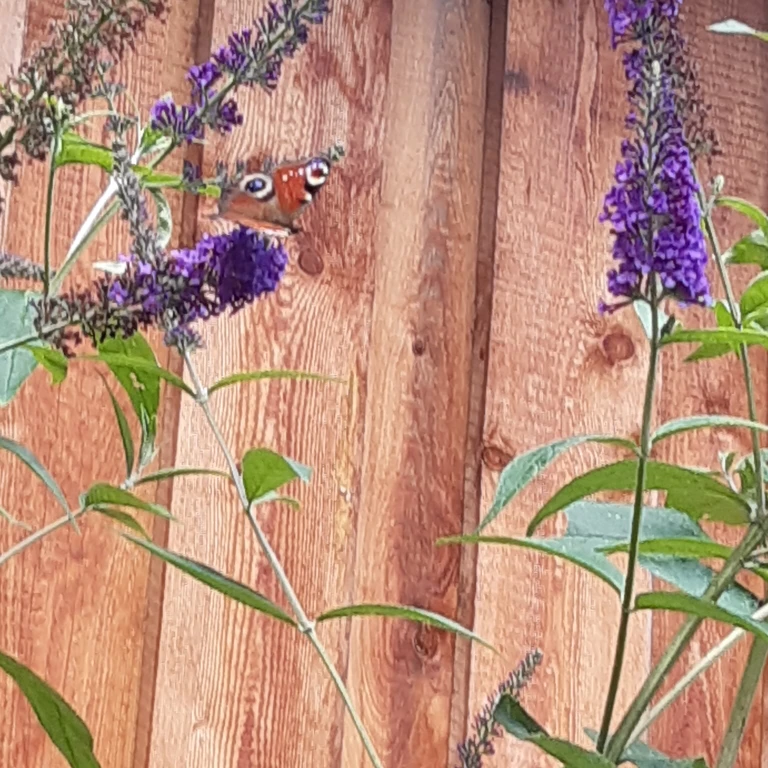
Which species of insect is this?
Aglais io
